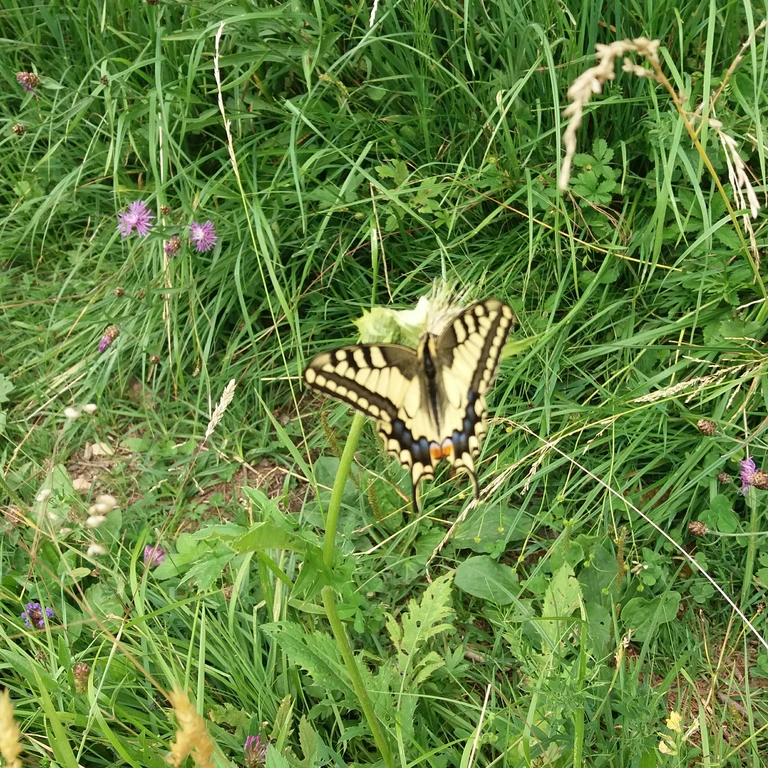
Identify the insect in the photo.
Papilio machaon
